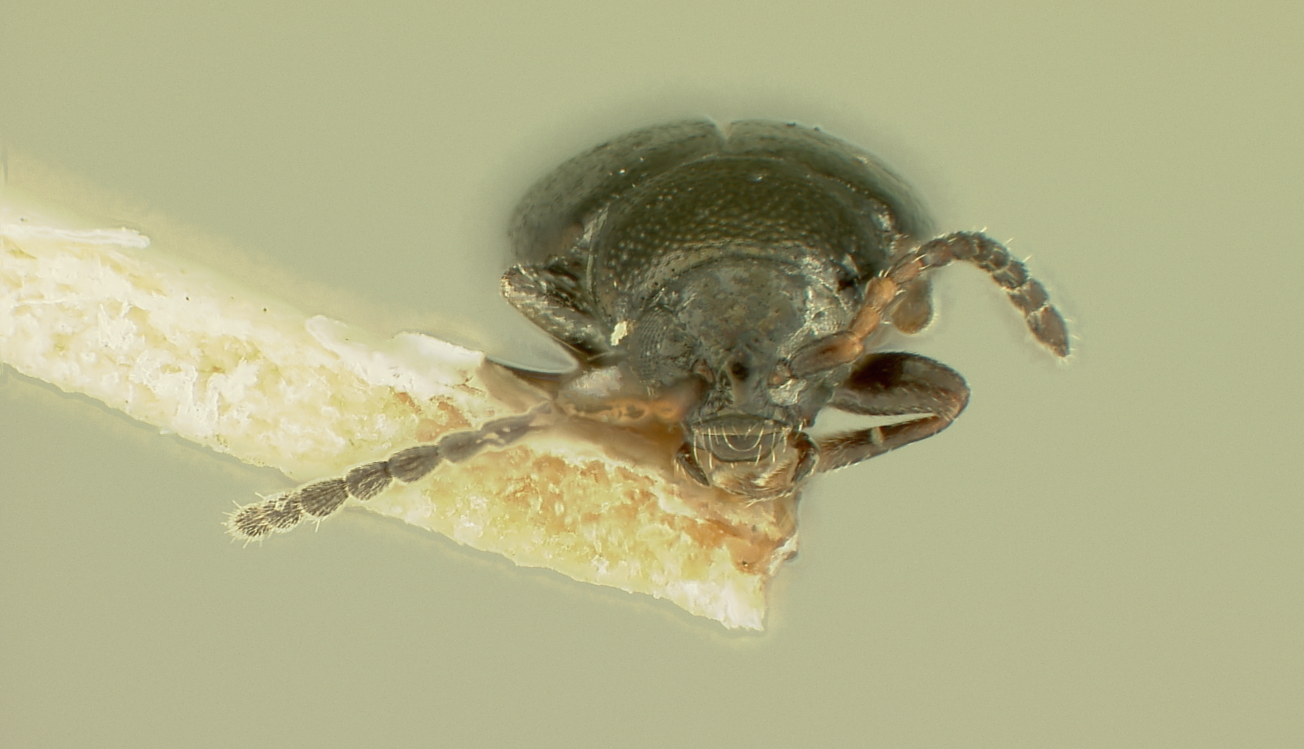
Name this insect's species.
Phyllotreta brevipennis
